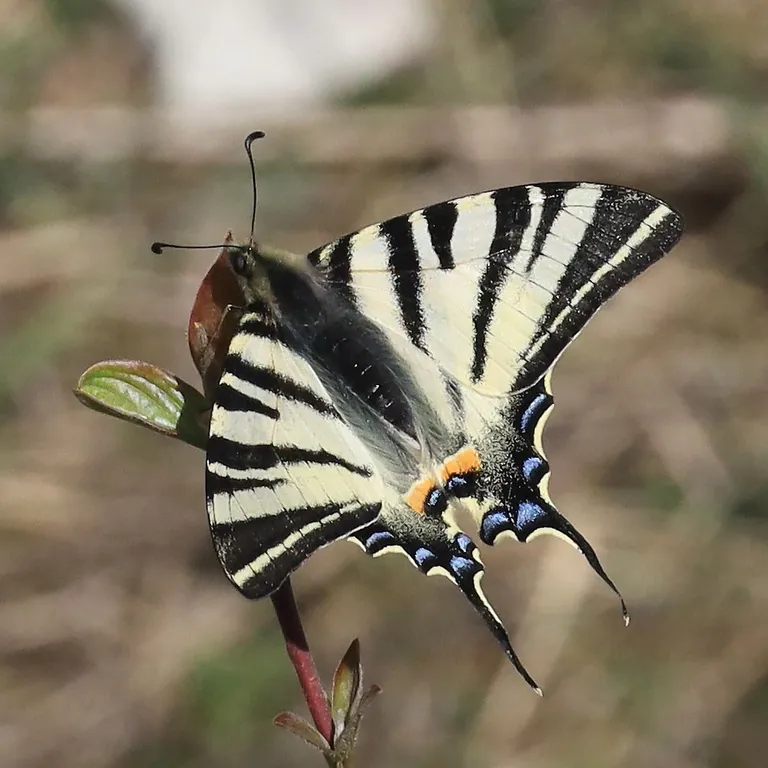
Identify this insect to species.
Iphiclides podalirius
